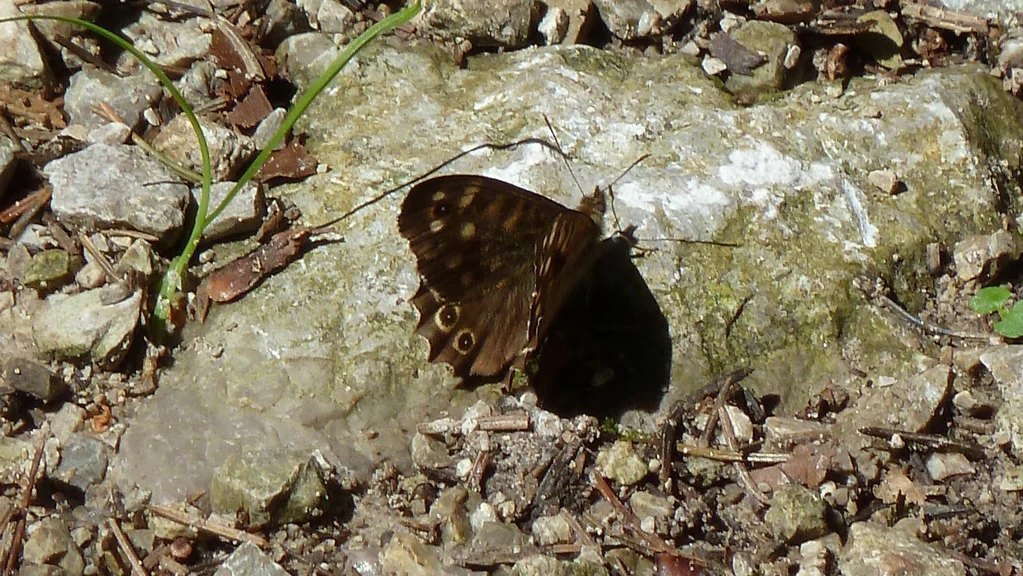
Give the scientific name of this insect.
Pararge aegeria
